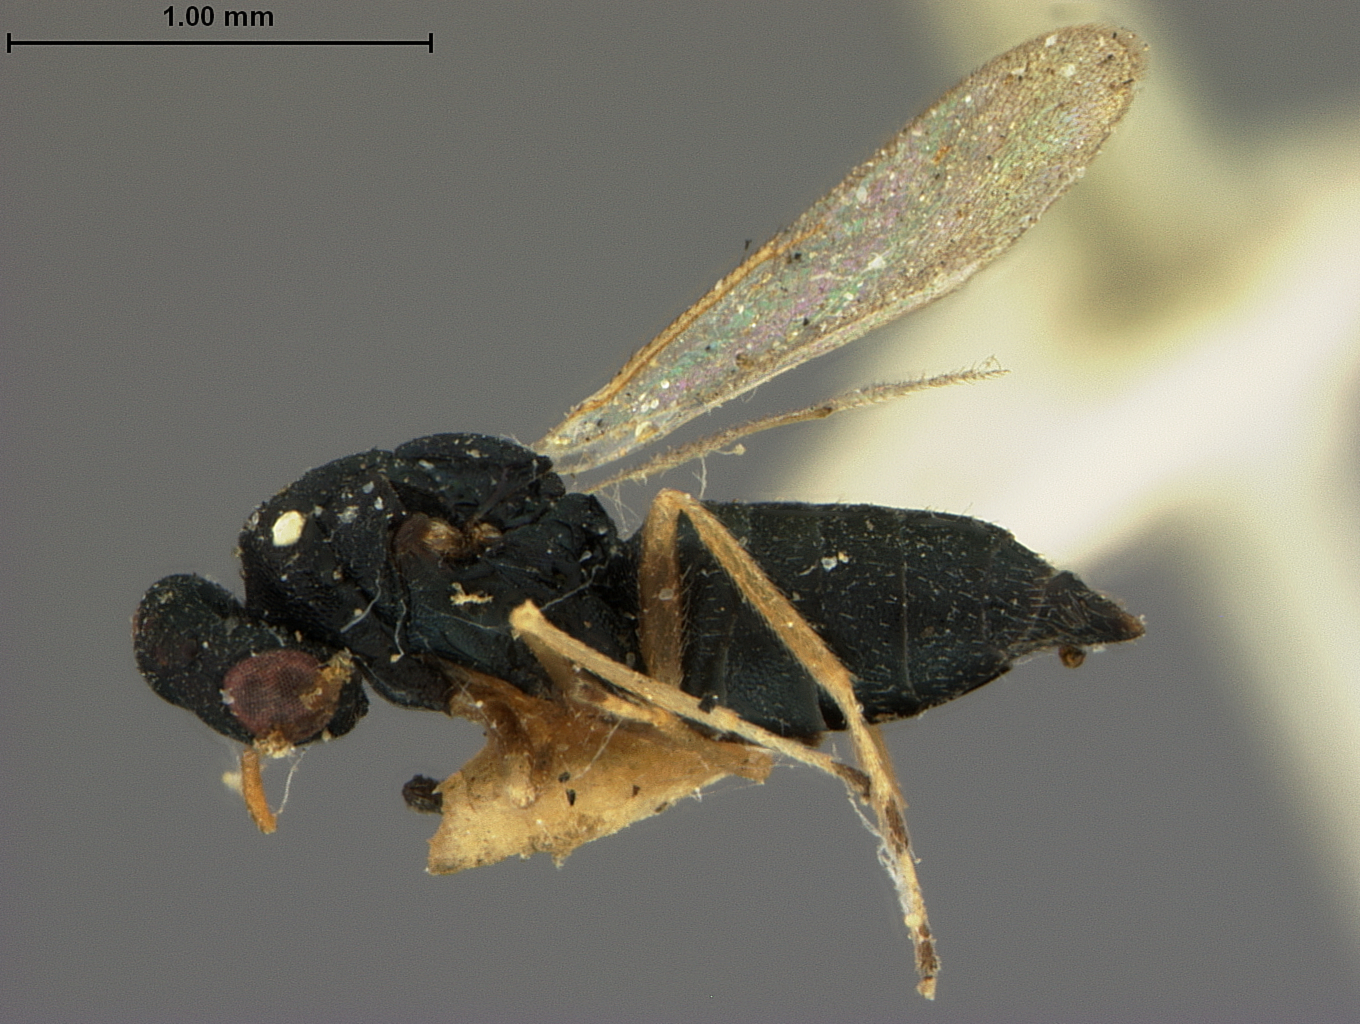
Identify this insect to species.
Gyrolasia nigrocyaneus
